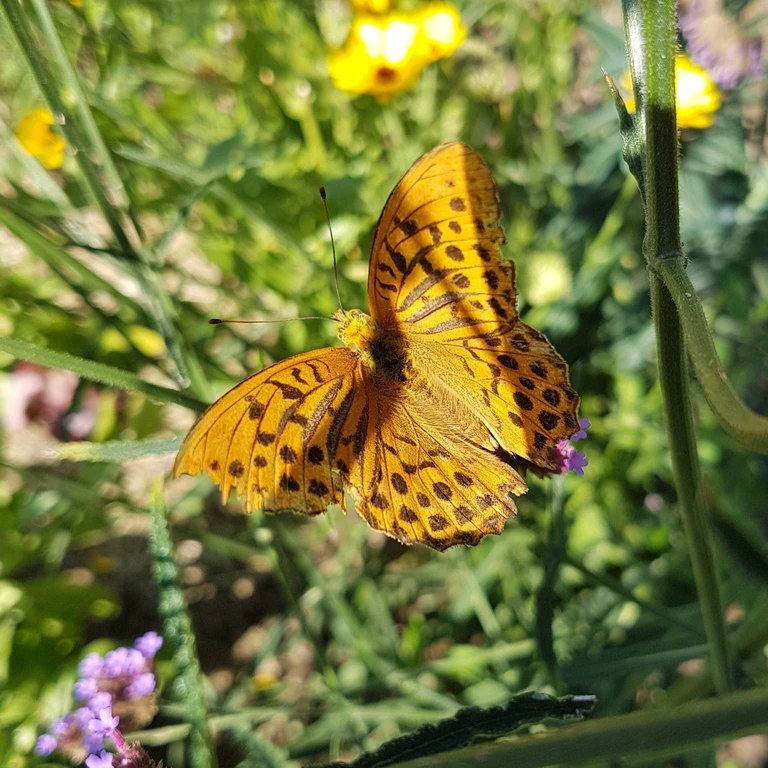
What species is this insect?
Argynnis paphia
